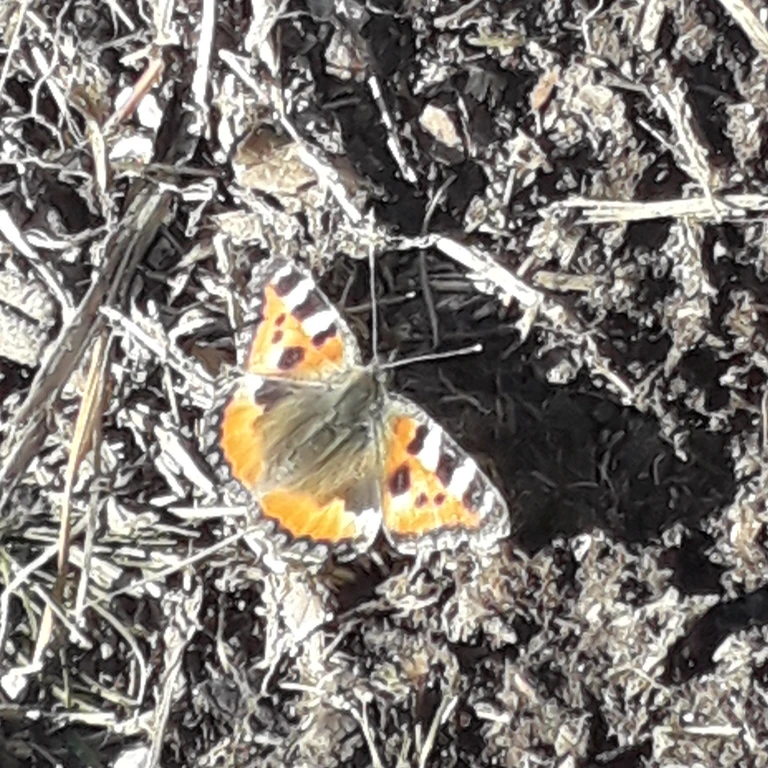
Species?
Aglais urticae
